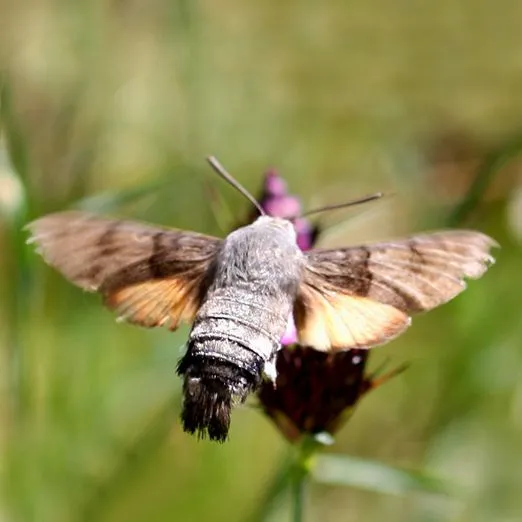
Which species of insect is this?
Macroglossum stellatarum
